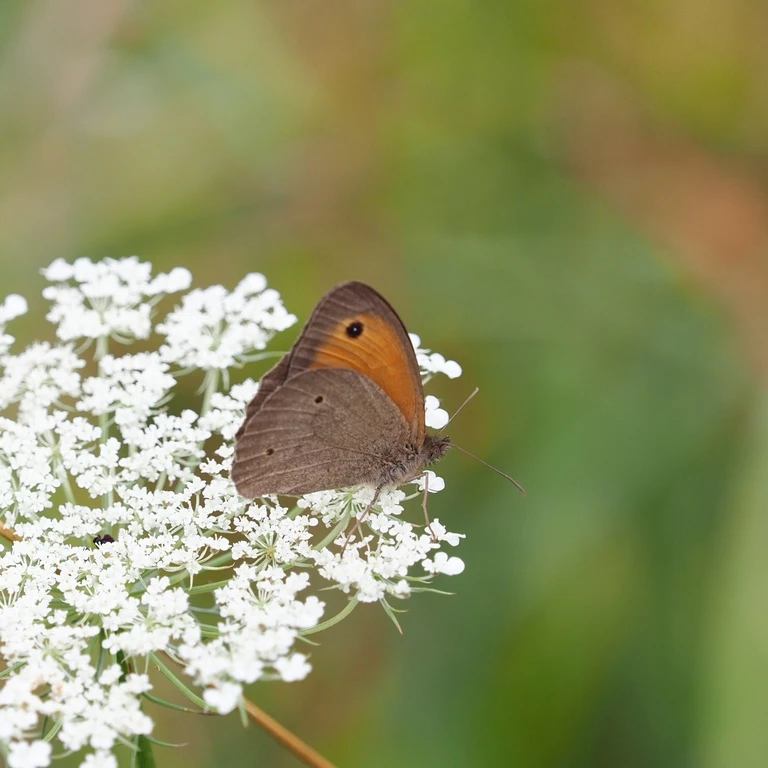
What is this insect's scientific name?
Maniola jurtina
